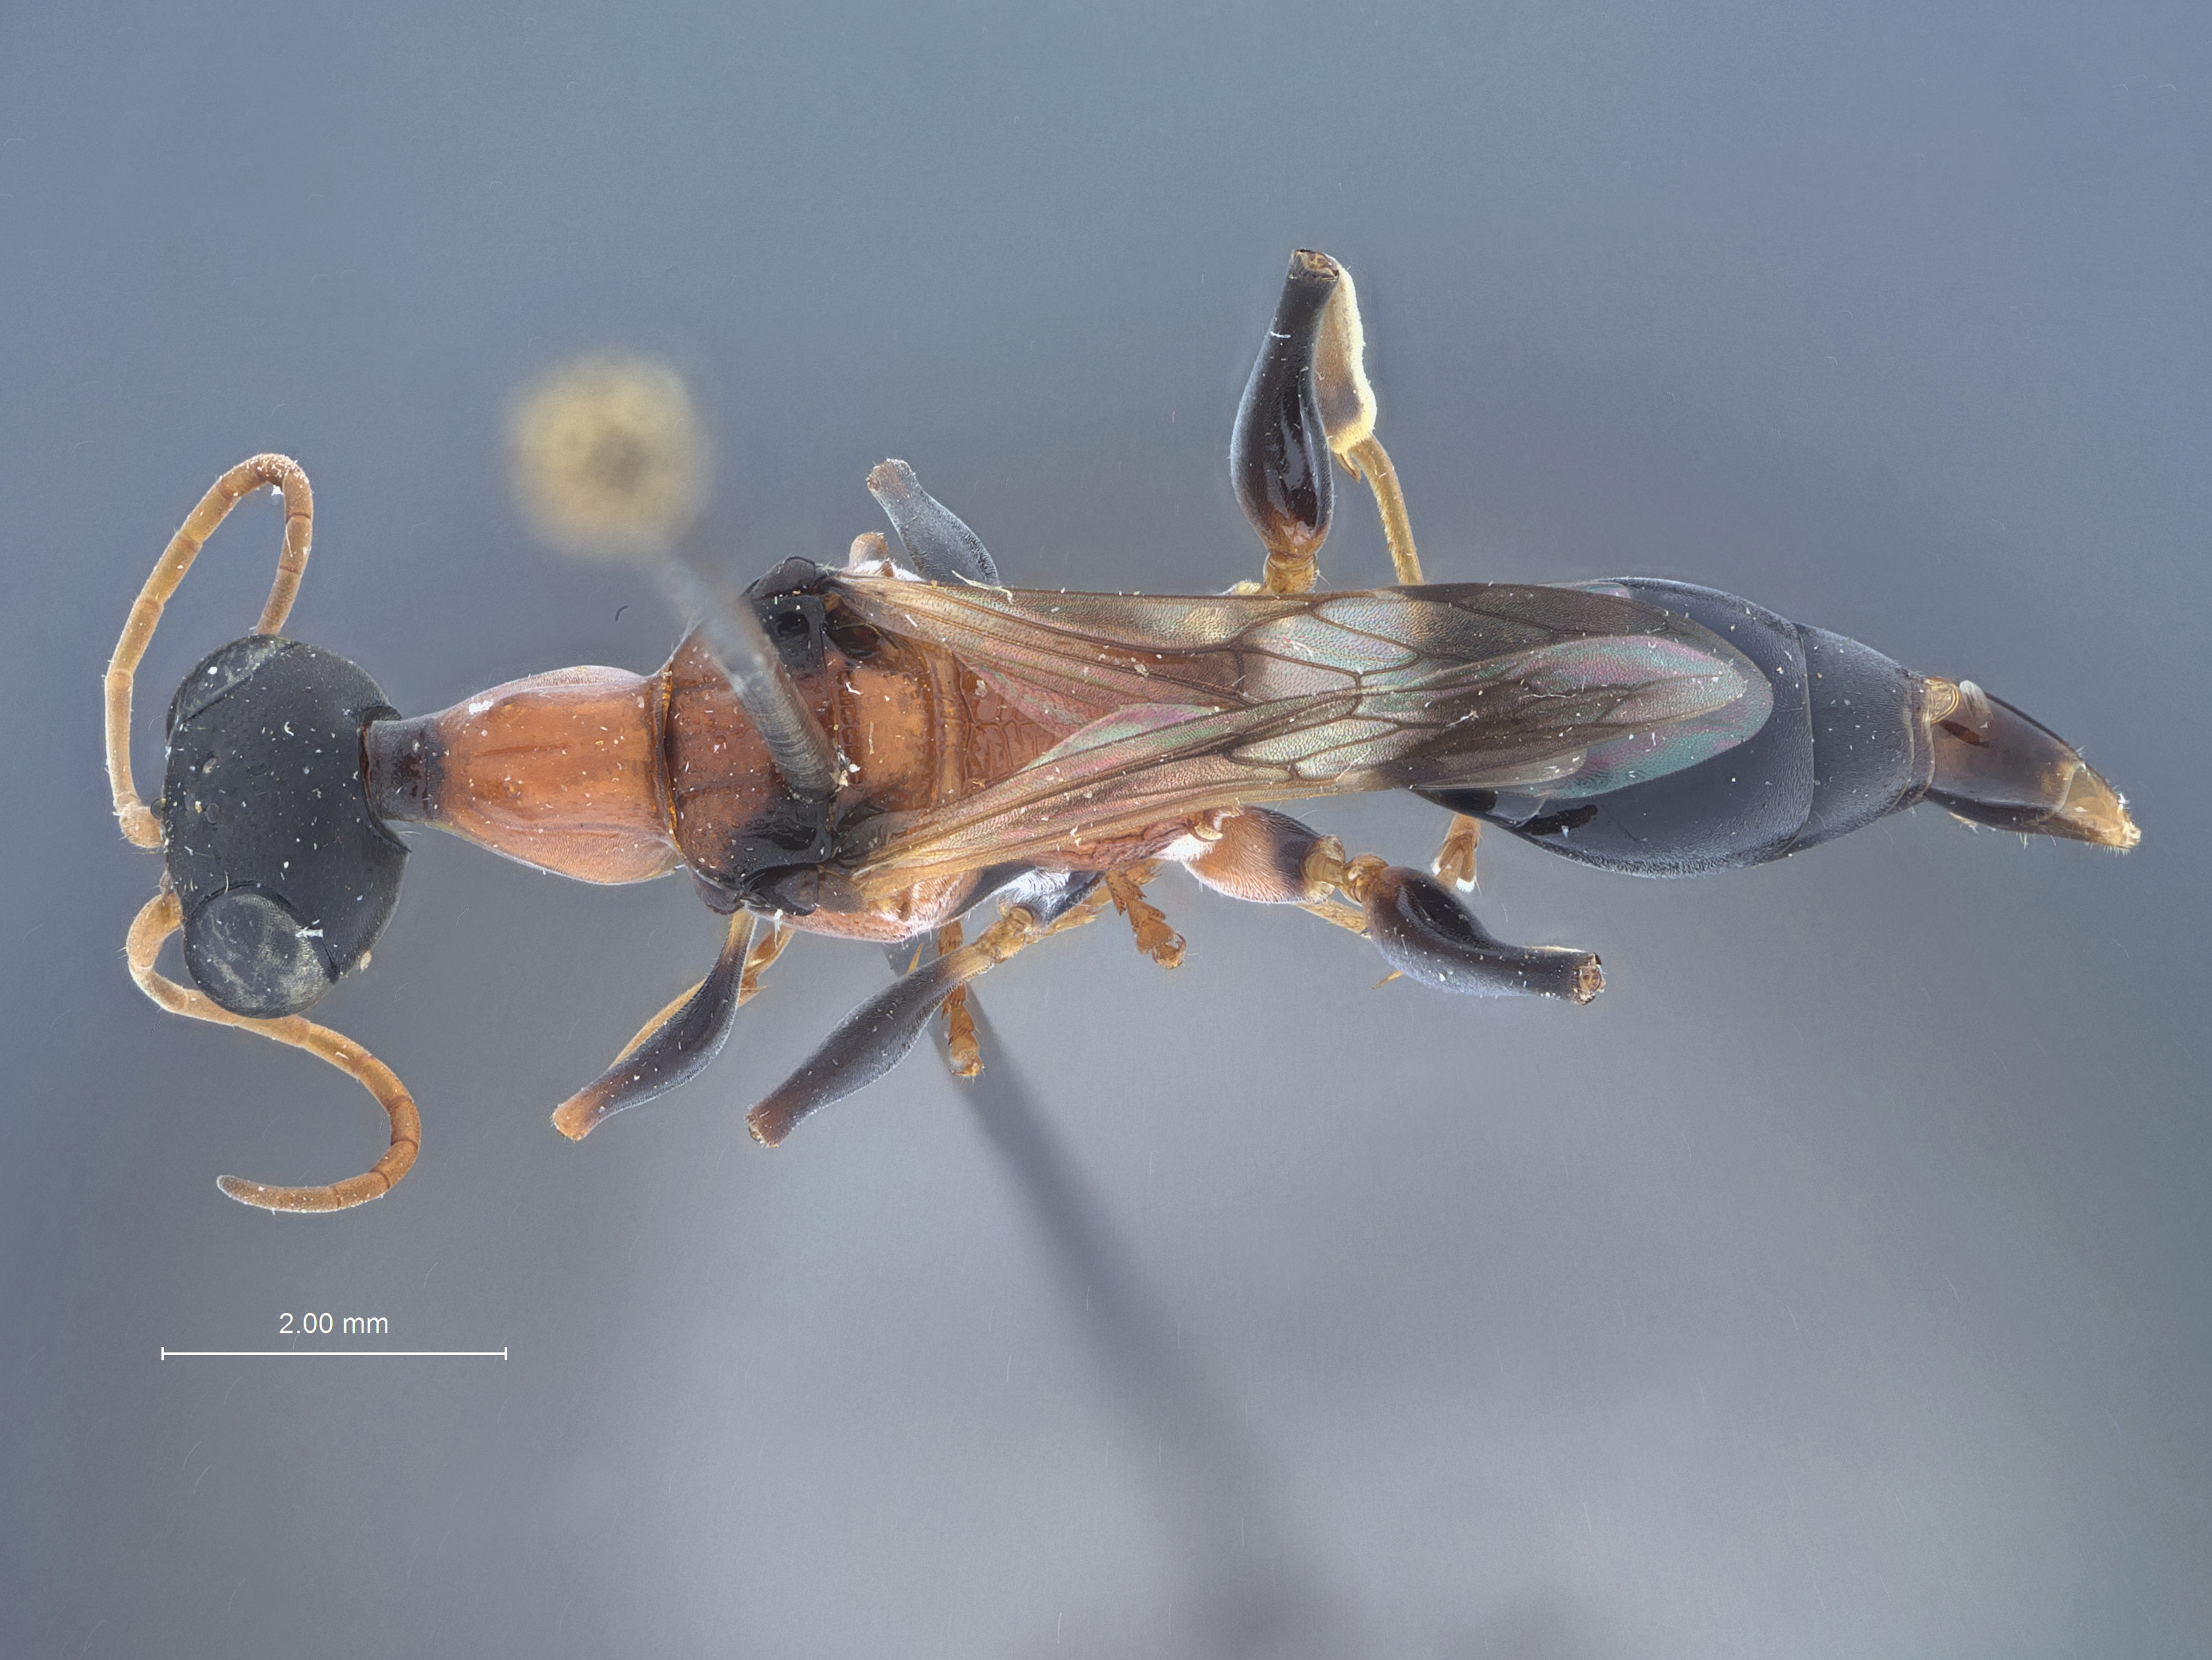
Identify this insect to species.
Ampulex ceylonica
